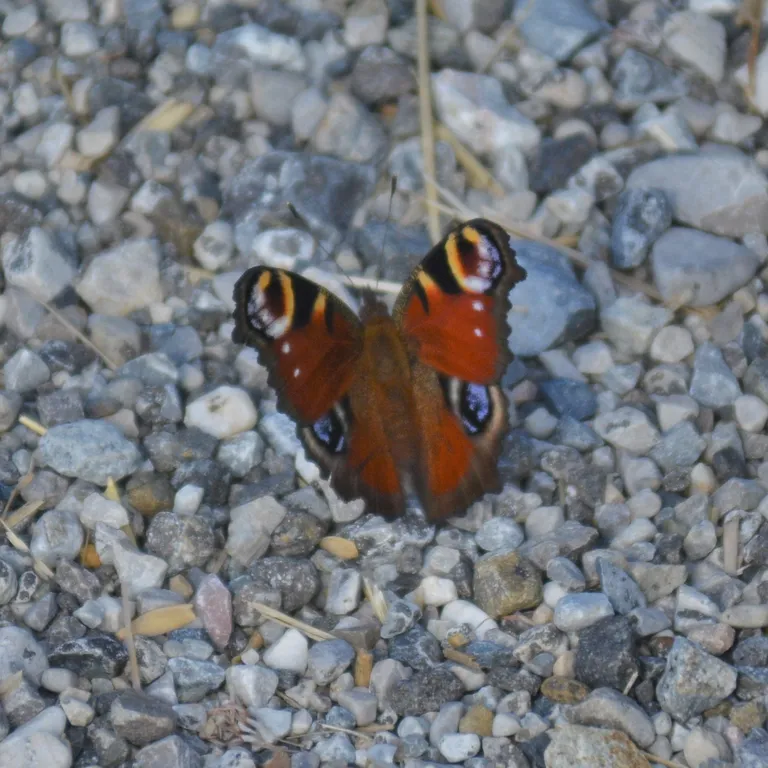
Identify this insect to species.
Aglais io
